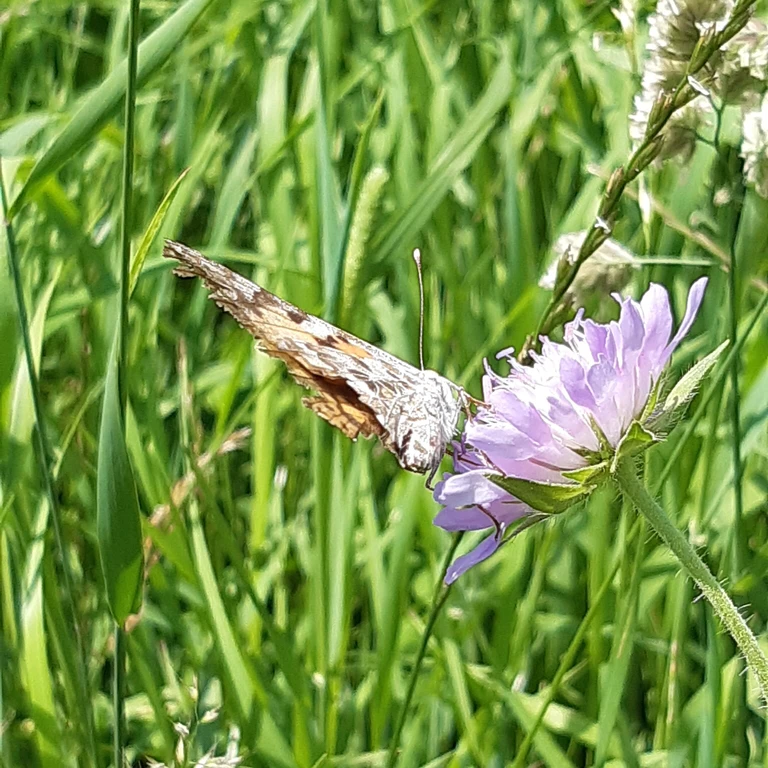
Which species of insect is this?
Vanessa cardui
